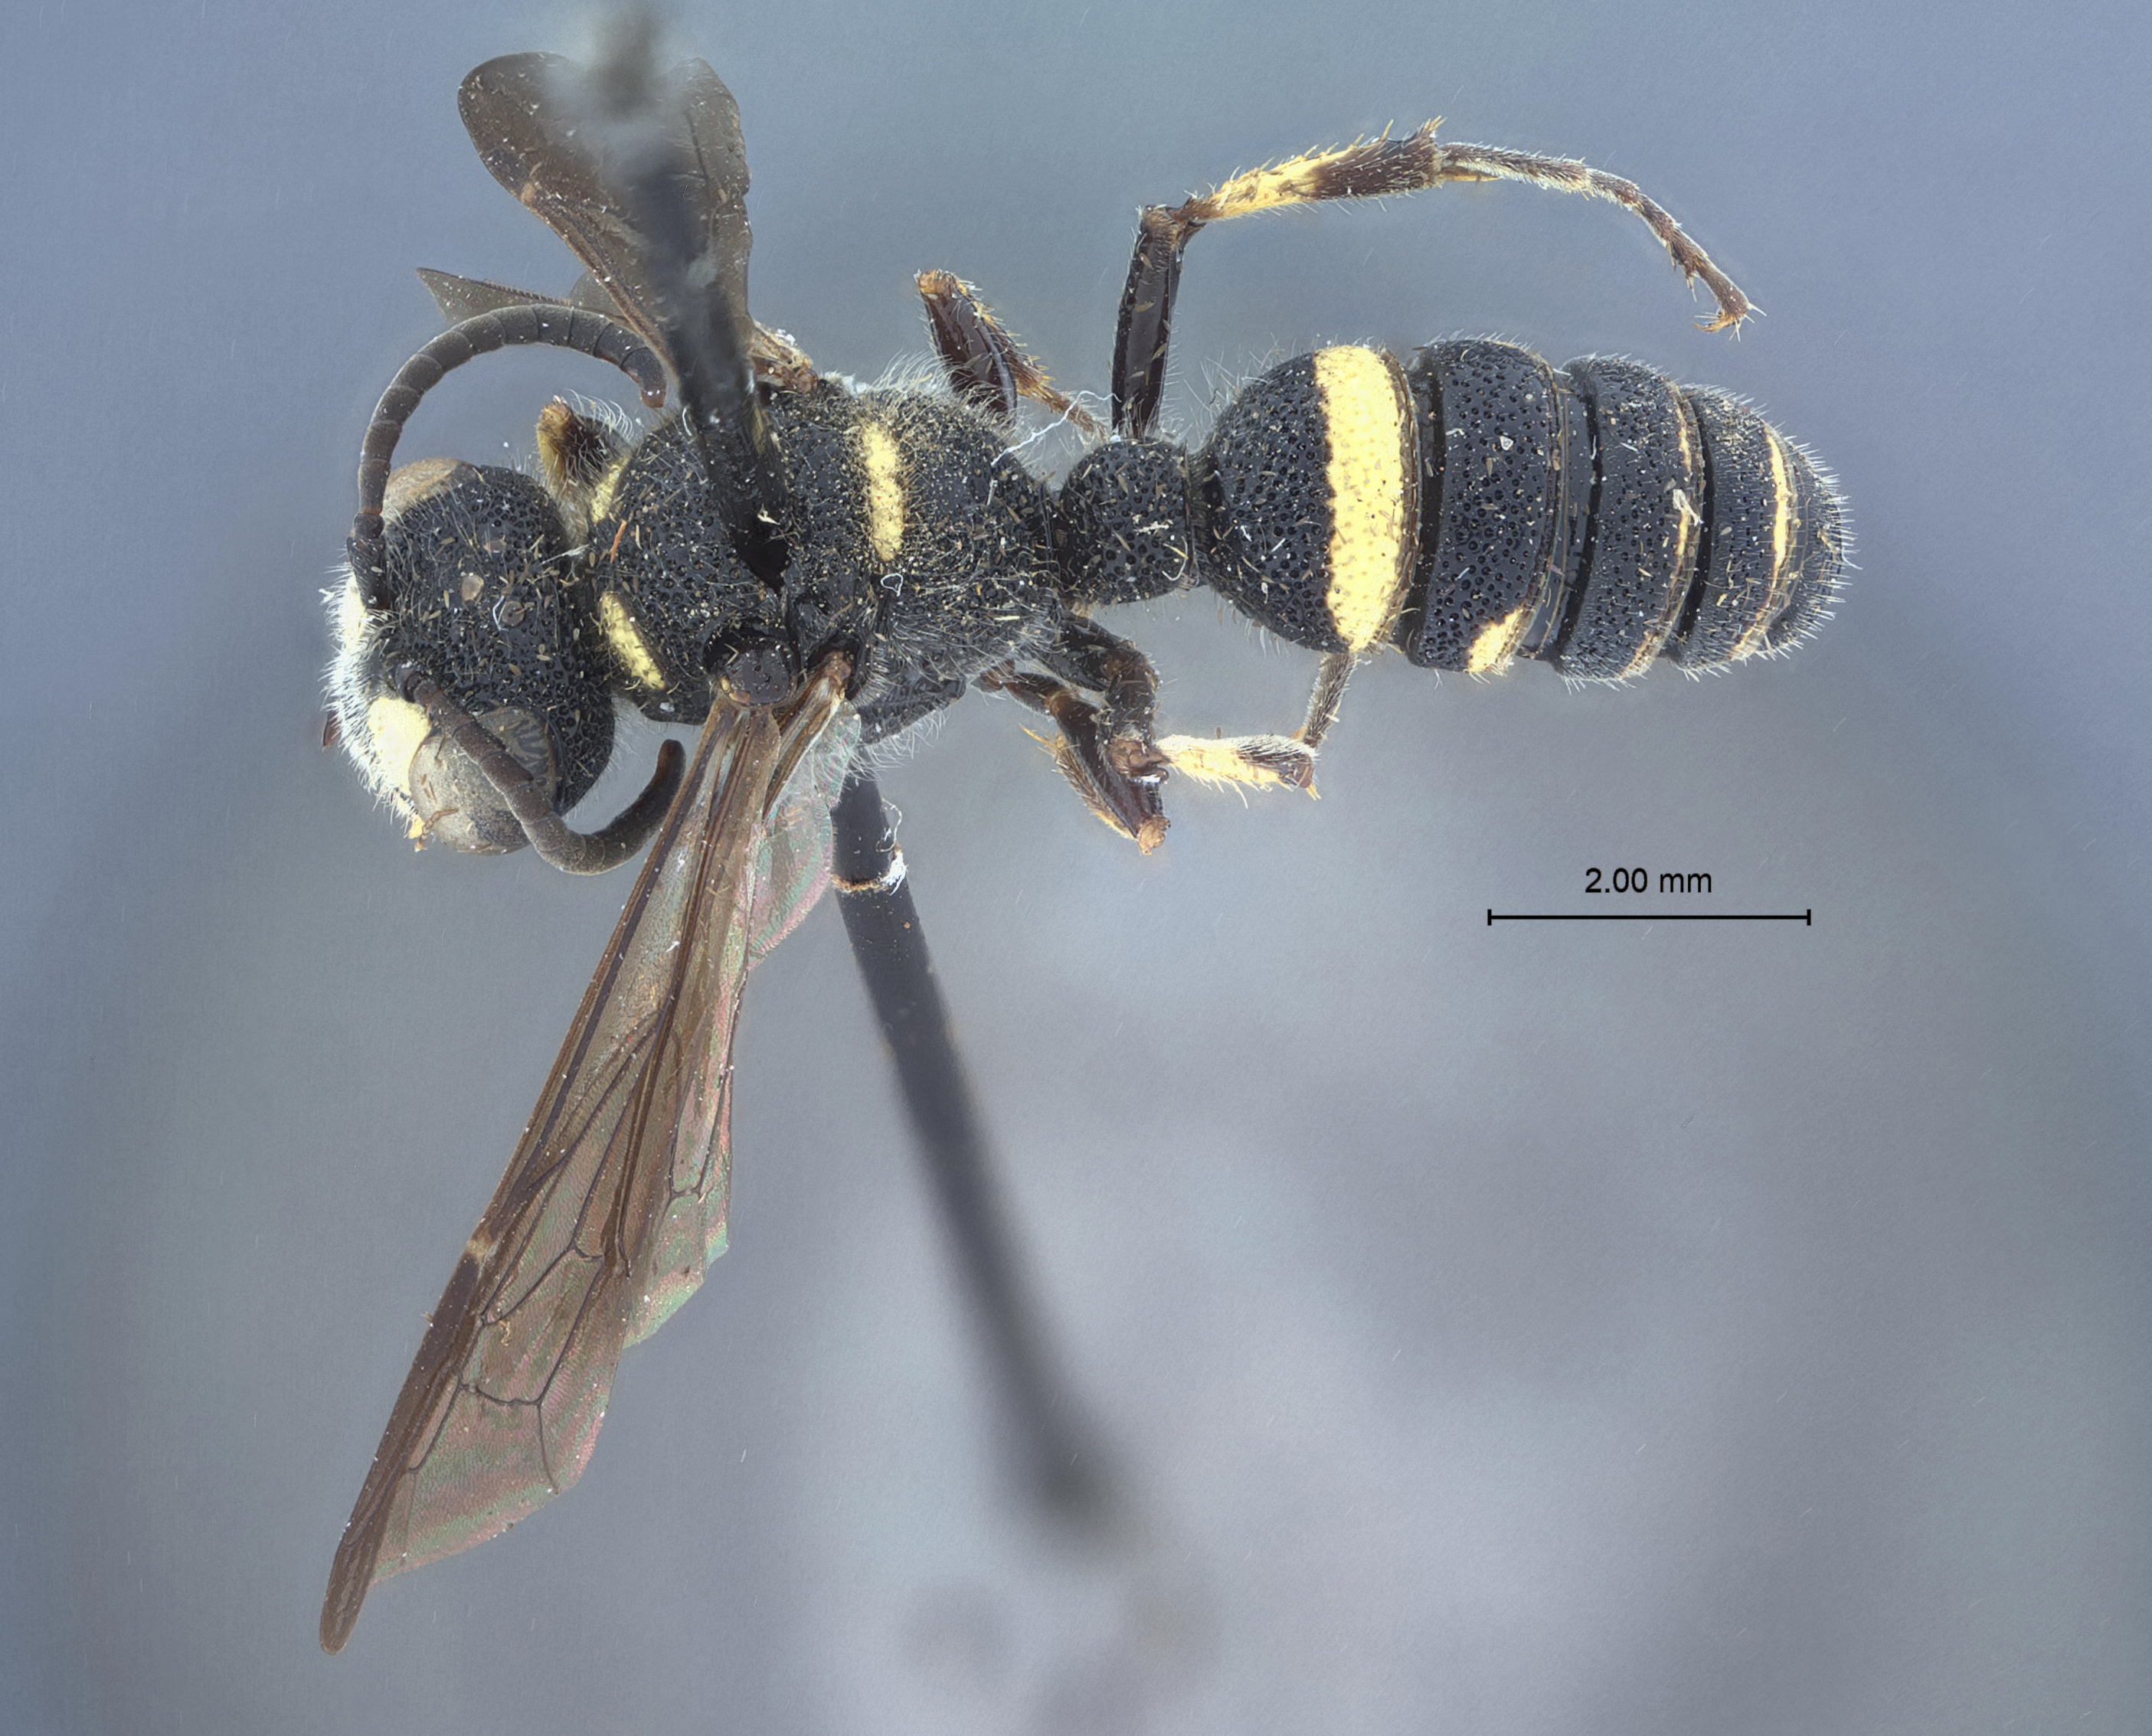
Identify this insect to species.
Cerceris fumipennis
